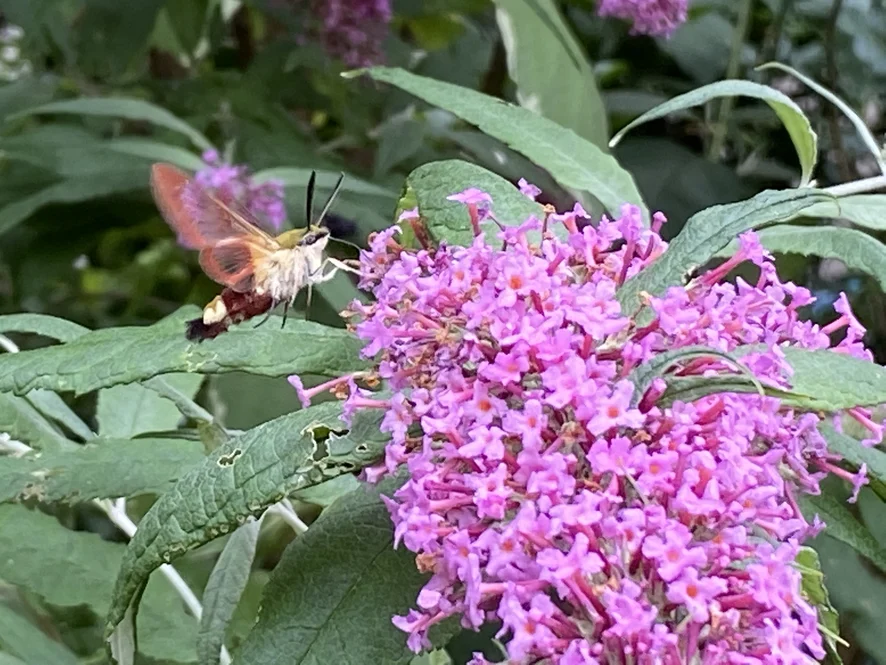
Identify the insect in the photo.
Hemaris fuciformis
